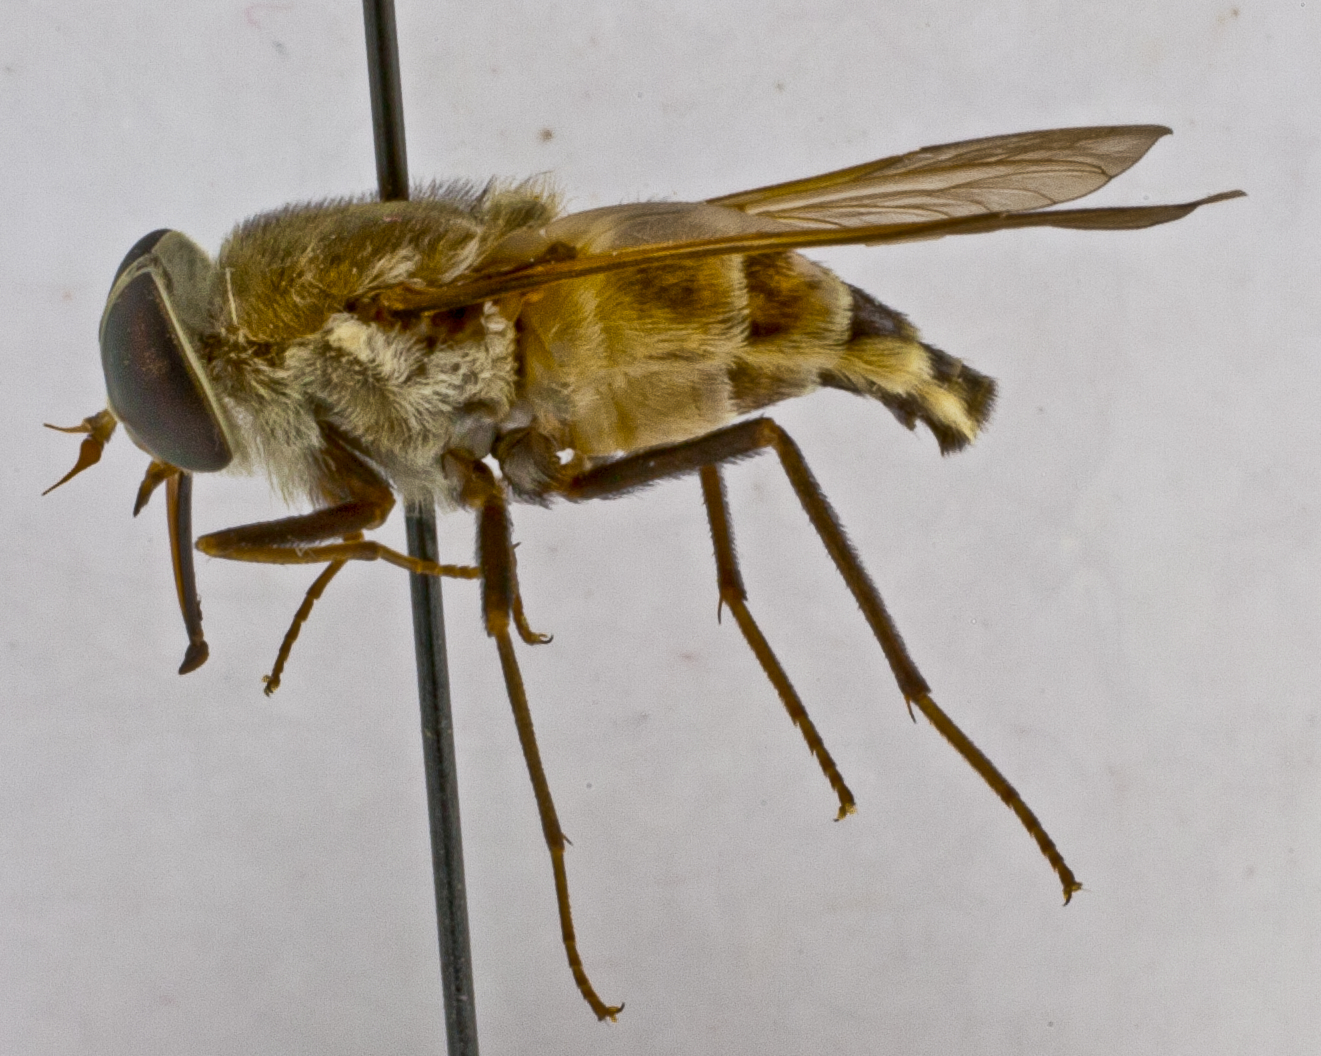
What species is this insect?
Esenbeckia weemsi
